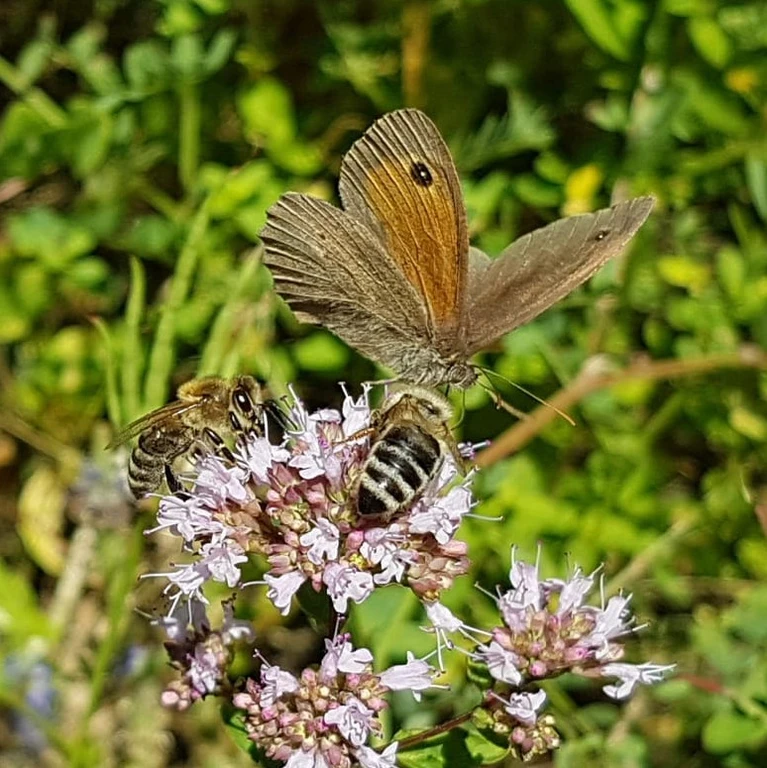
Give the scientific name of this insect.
Maniola jurtina
